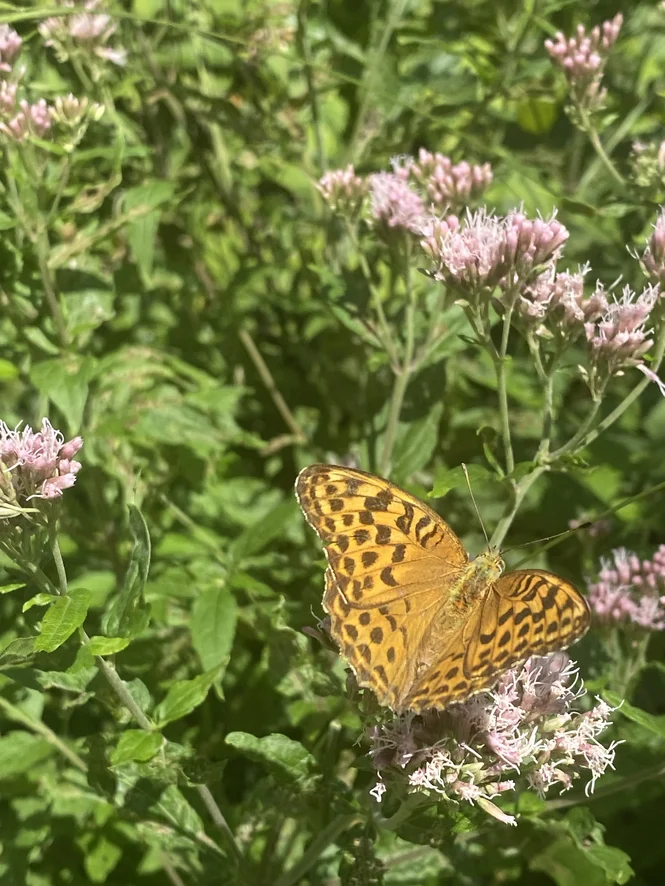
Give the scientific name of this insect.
Argynnis paphia
